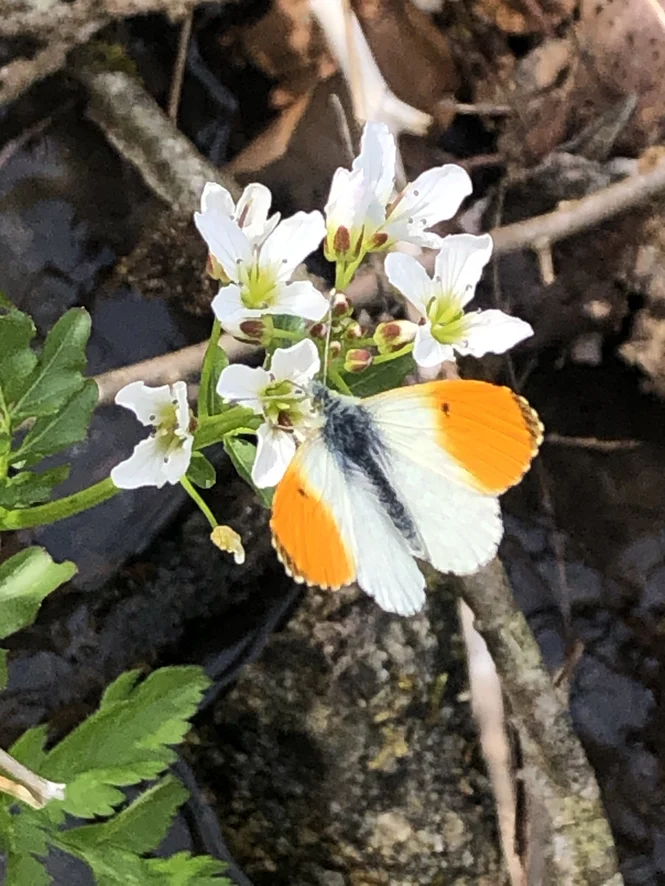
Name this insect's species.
Anthocharis cardamines
